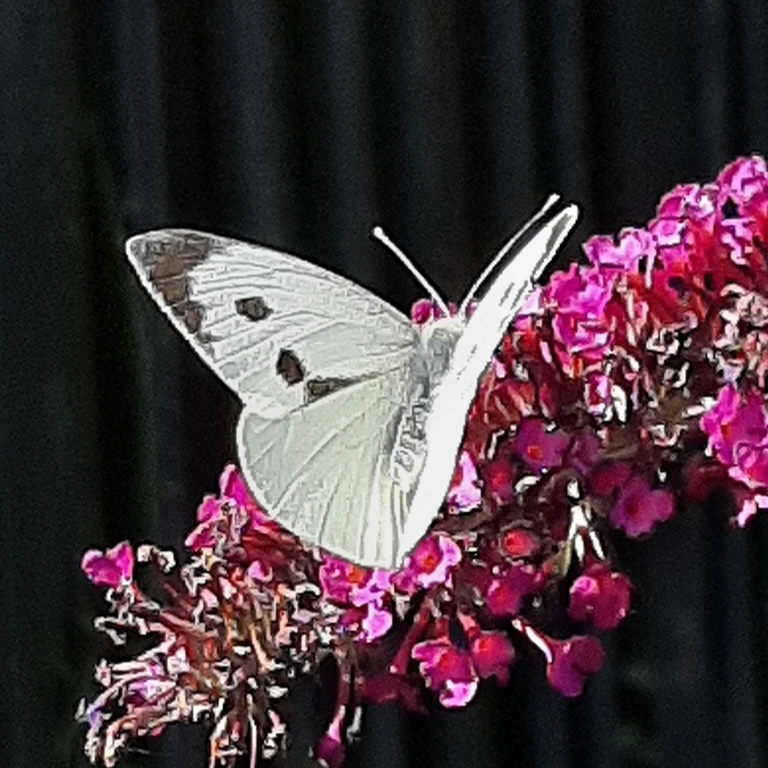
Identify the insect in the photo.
Pieris brassicae
